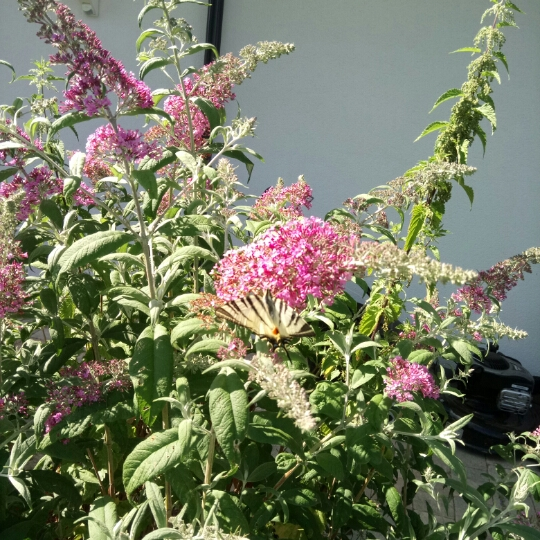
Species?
Iphiclides podalirius
